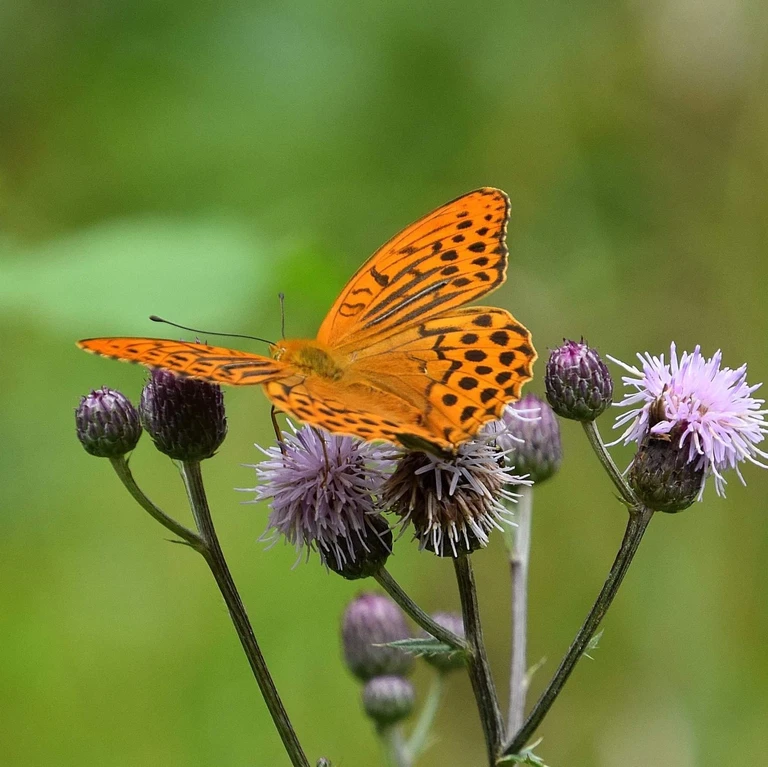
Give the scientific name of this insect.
Argynnis paphia
